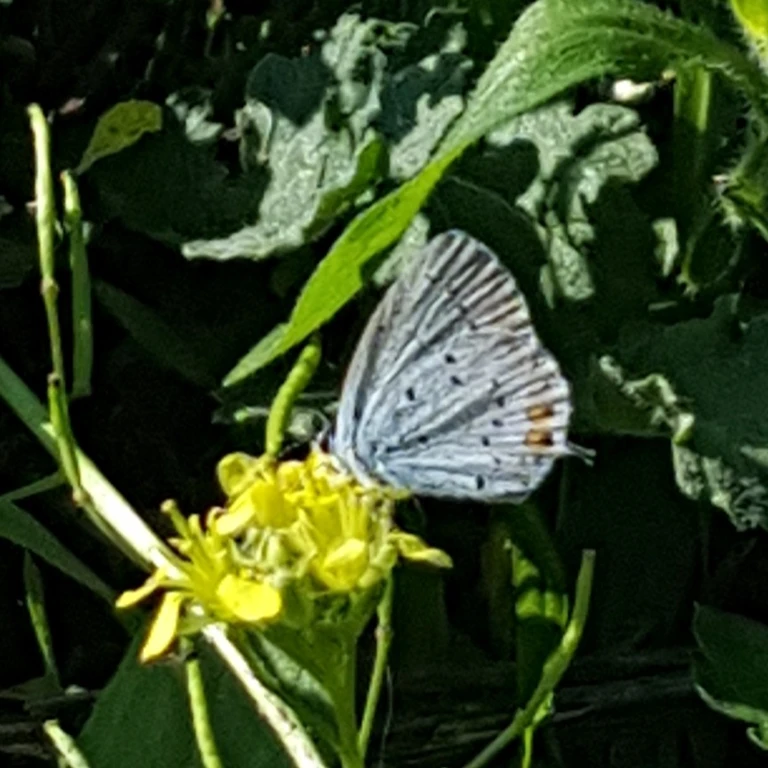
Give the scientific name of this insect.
Cupido argiades (also Elkalyce argiades)
